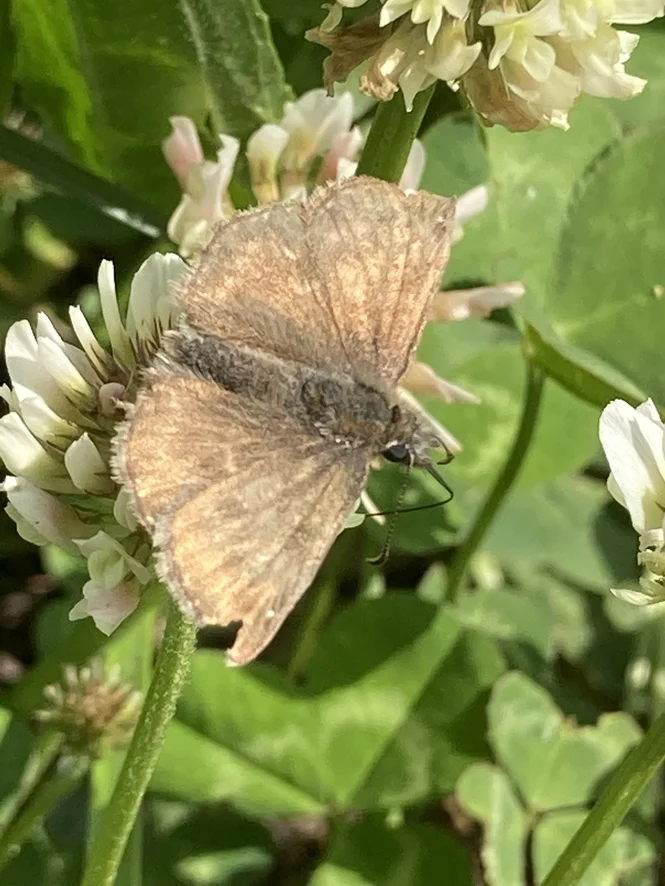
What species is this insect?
Erynnis tages
